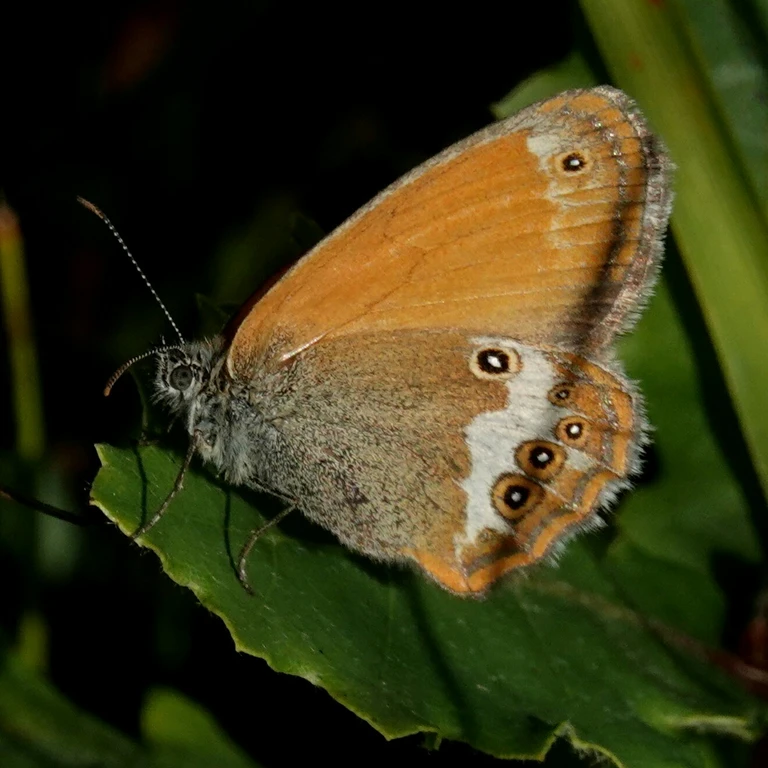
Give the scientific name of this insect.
Coenonympha arcania
